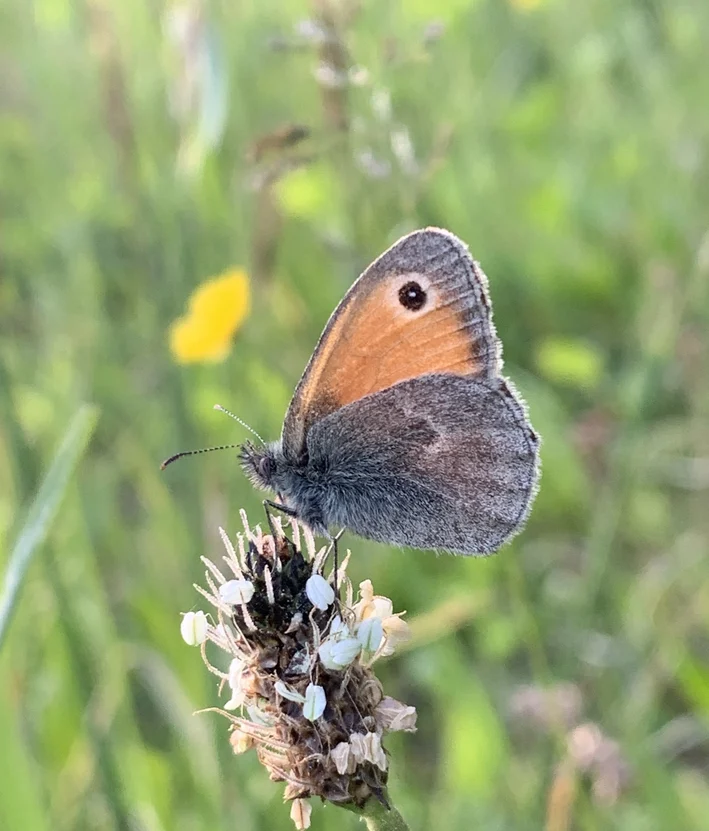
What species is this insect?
Coenonympha pamphilus
